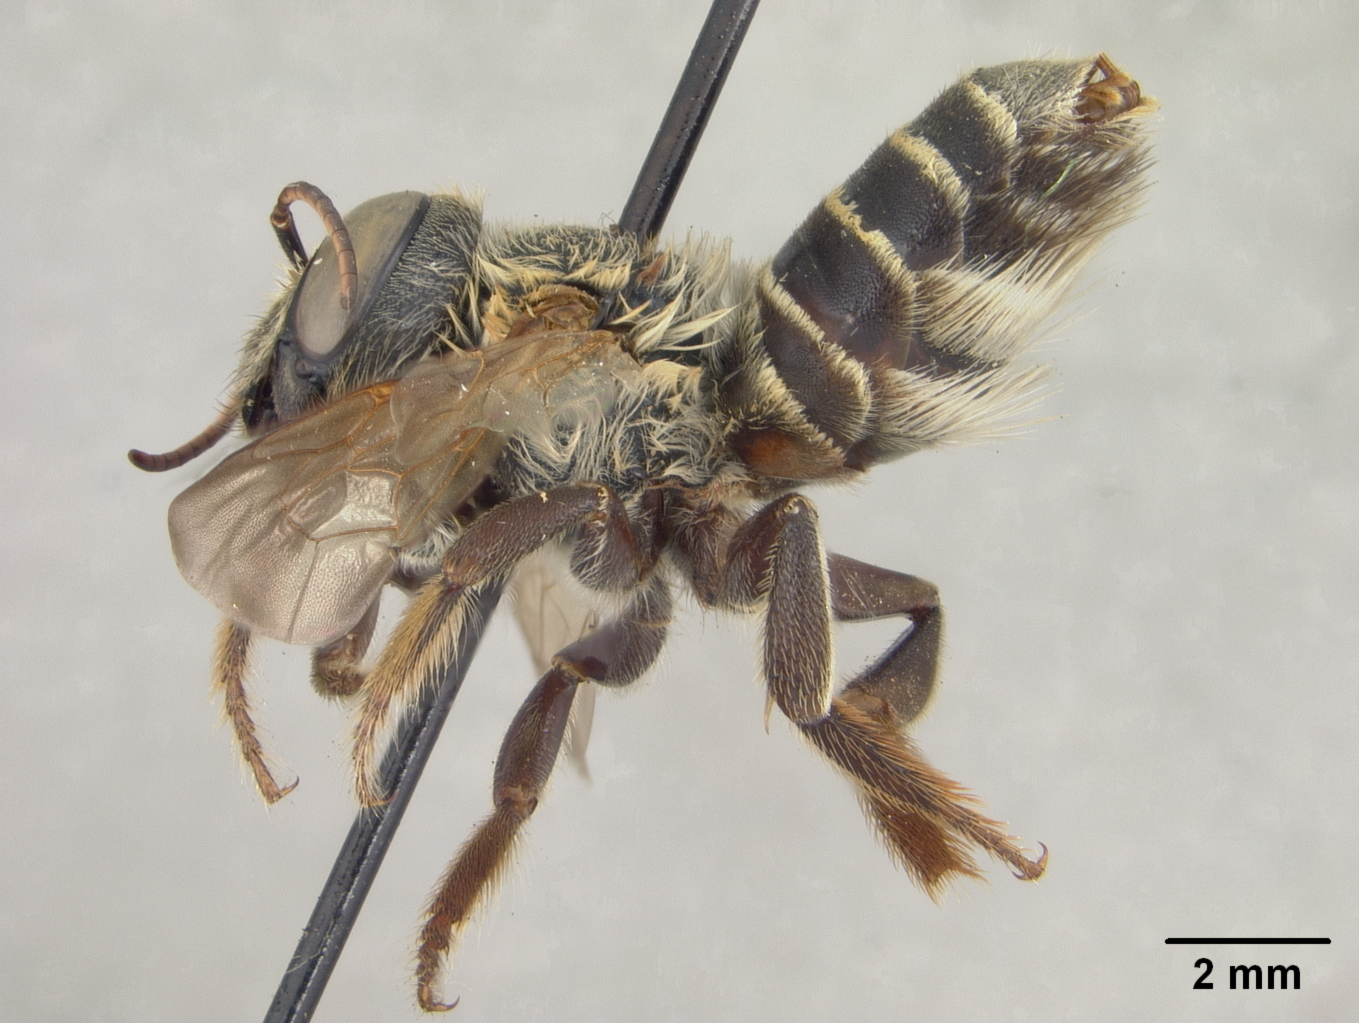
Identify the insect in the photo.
Megachile ivonensis
